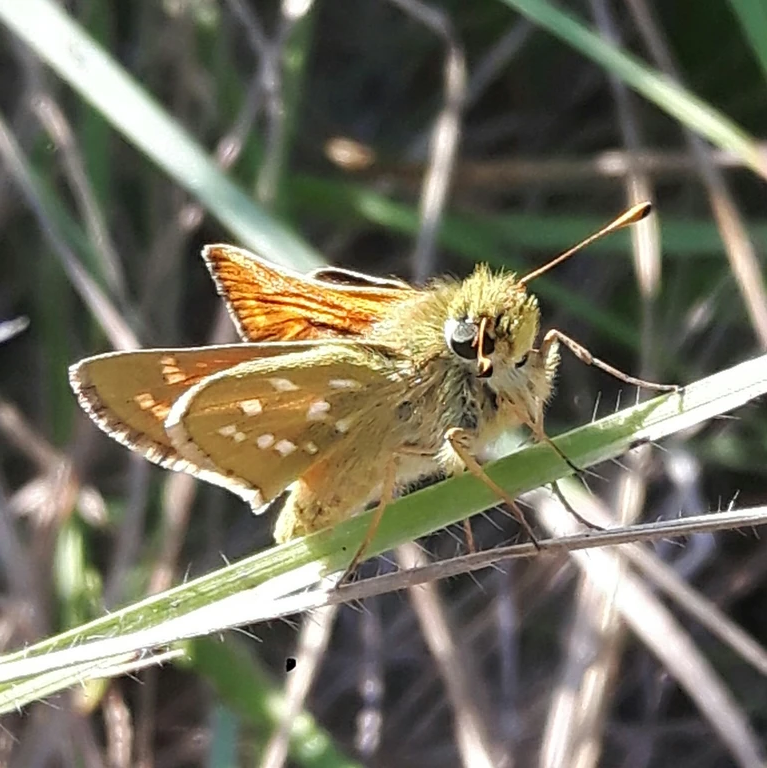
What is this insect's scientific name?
Hesperia comma
